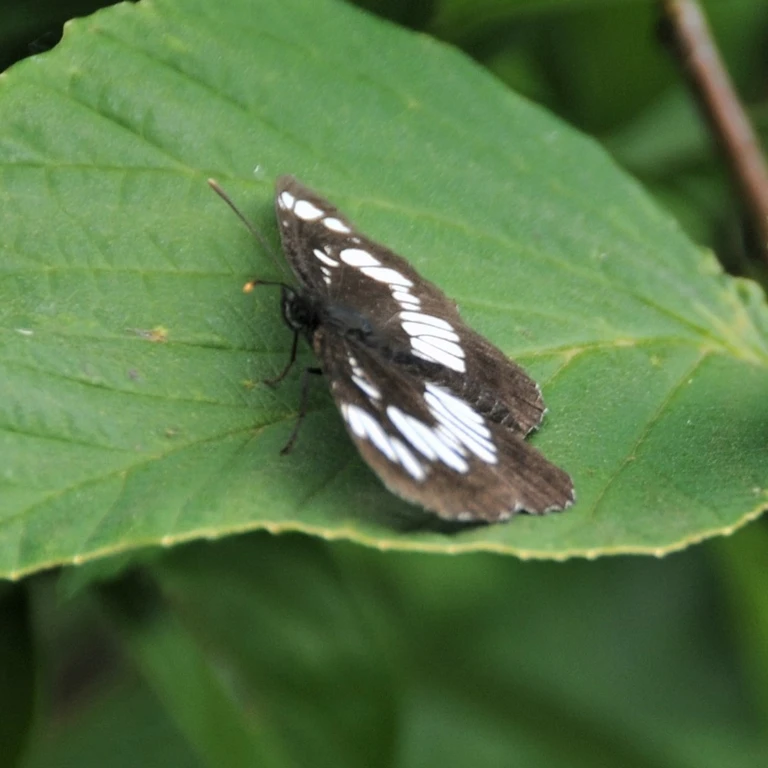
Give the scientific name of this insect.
Neptis rivularis
